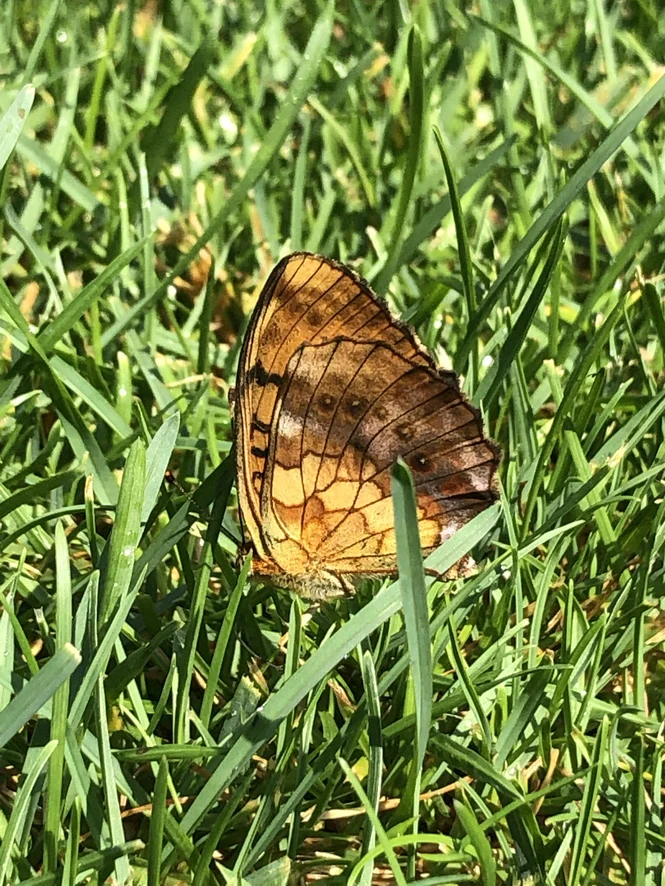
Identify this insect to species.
Brenthis daphne
